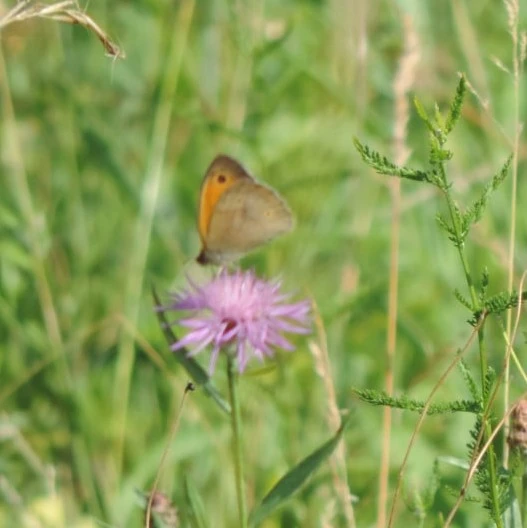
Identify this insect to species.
Maniola jurtina
